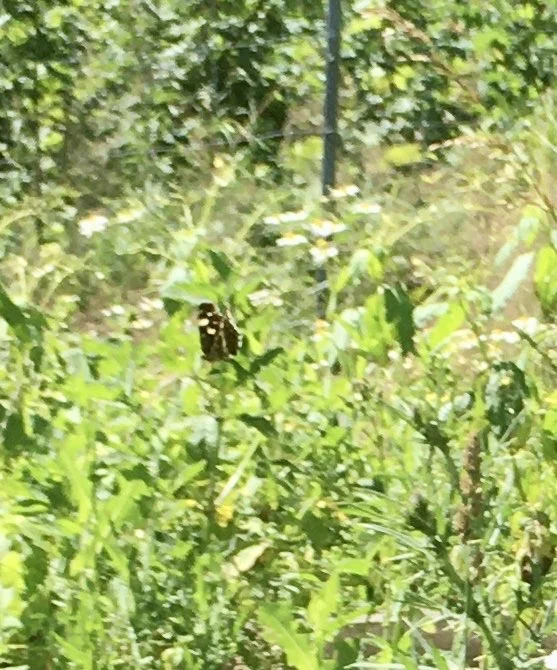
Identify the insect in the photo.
Araschnia levana
